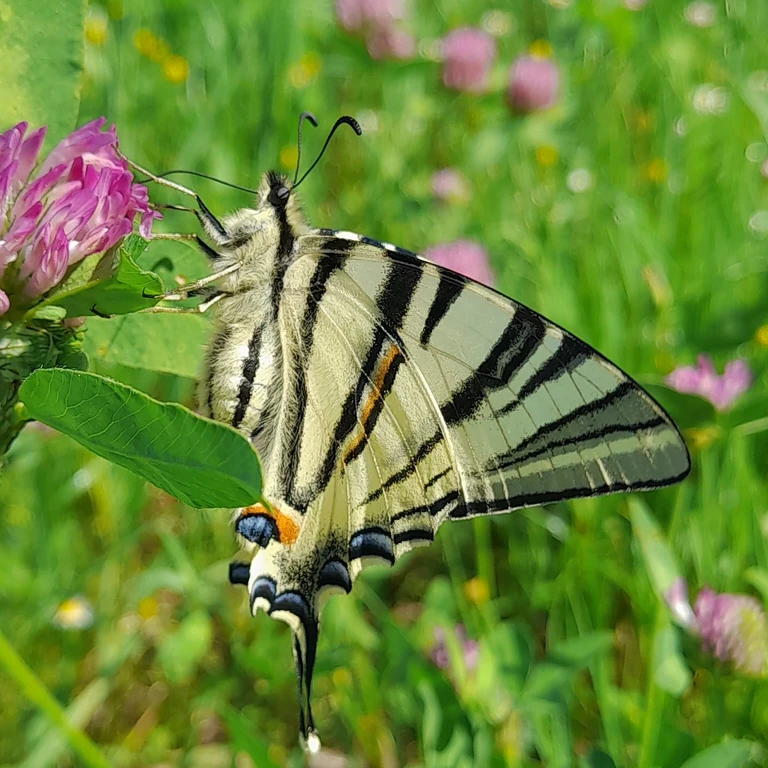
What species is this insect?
Iphiclides podalirius
